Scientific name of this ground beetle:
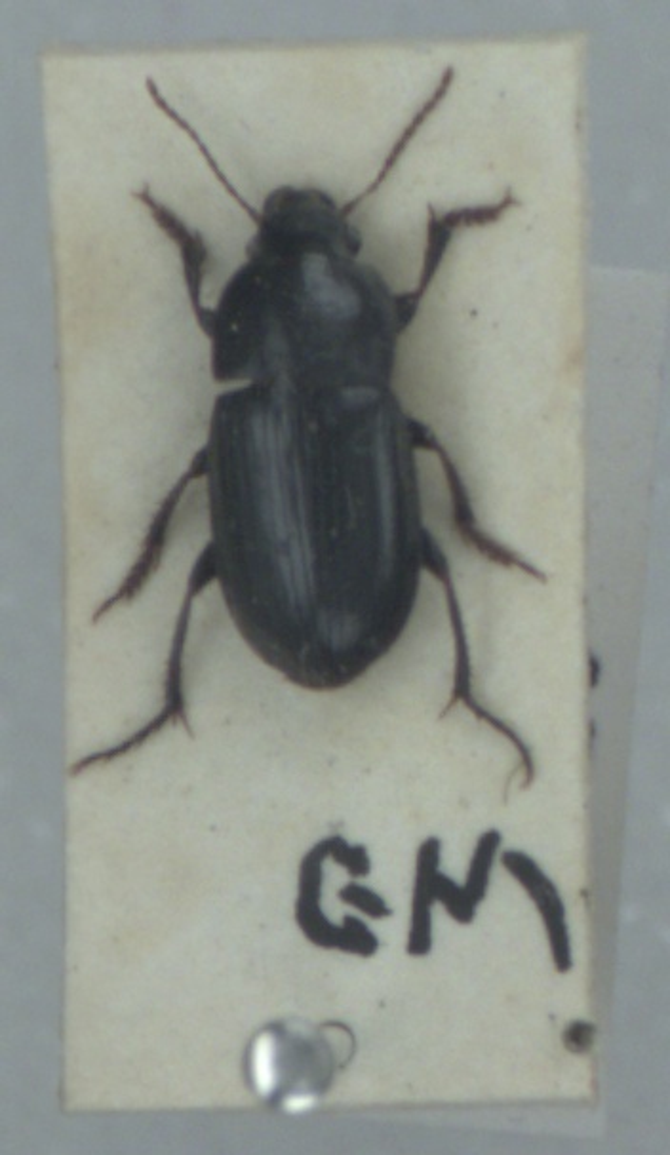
Harpalus anxius
